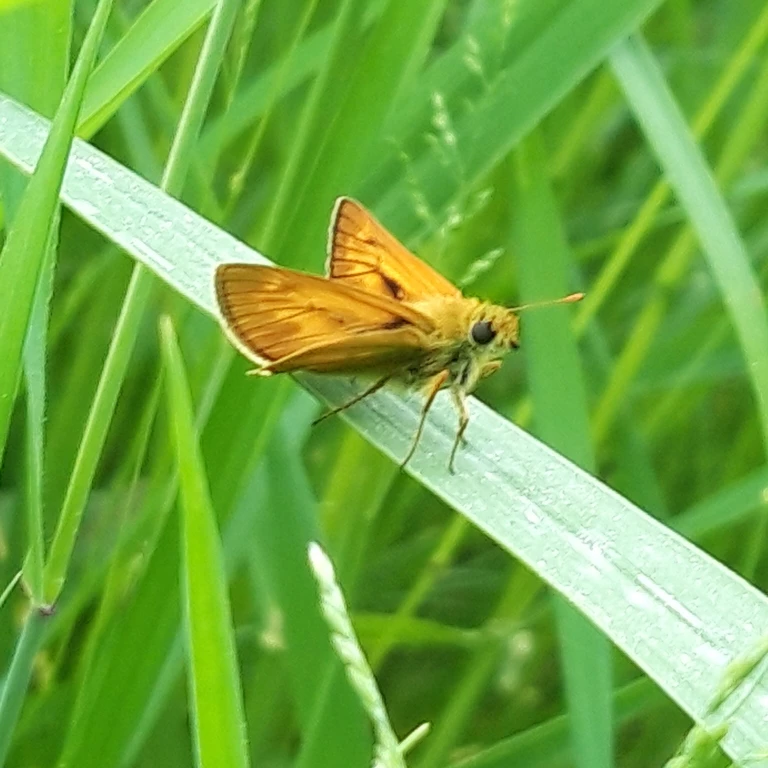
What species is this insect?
Ochlodes sylvanus (also Ochlodes venata)
